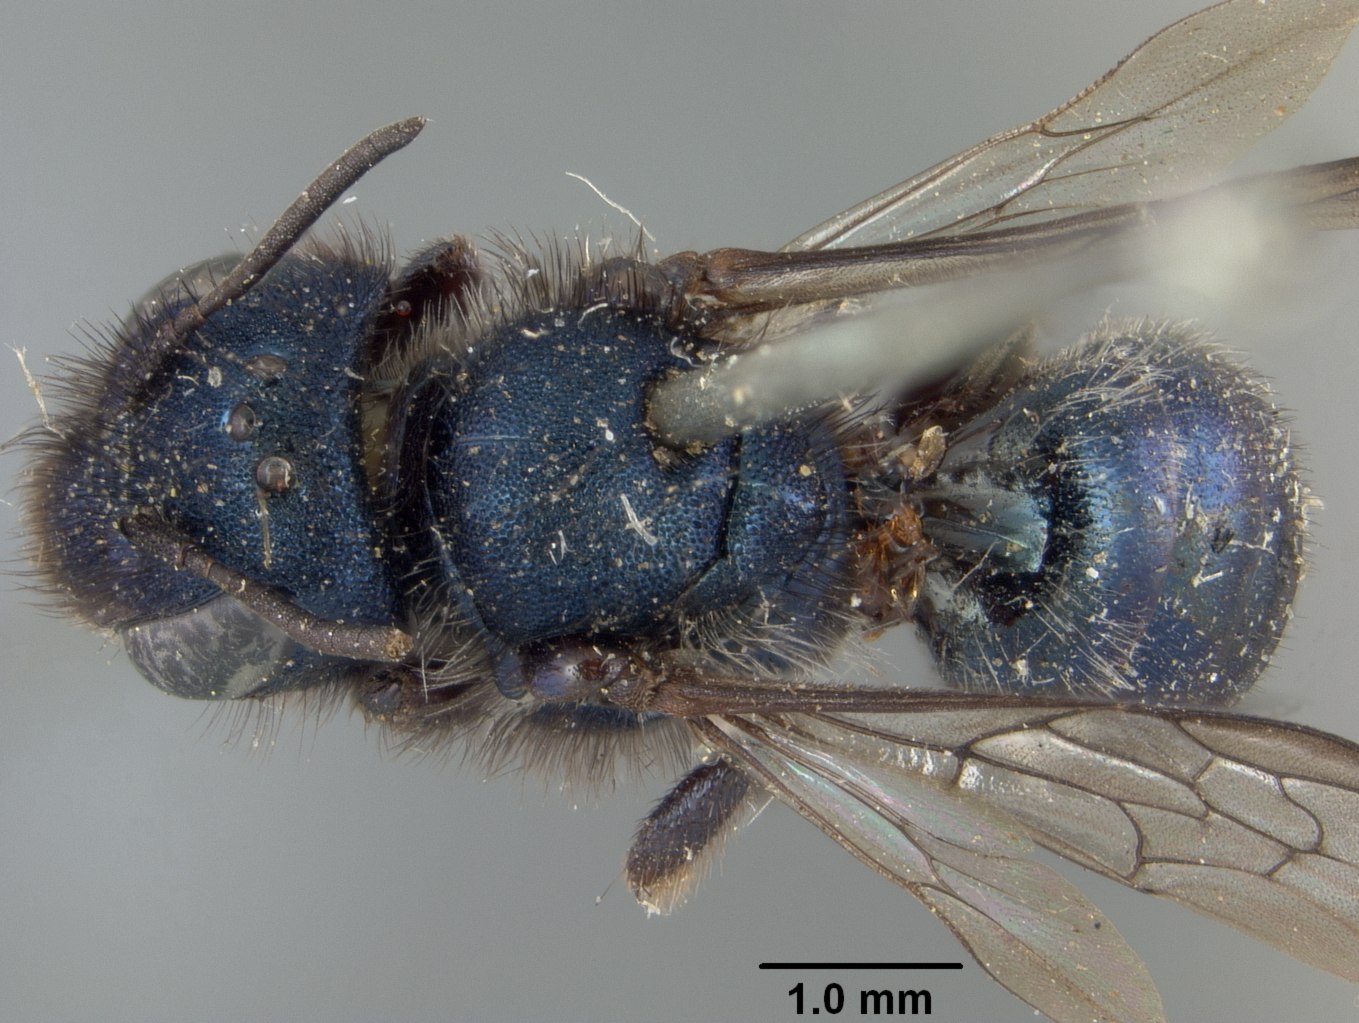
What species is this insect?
Osmia cyanosoma
